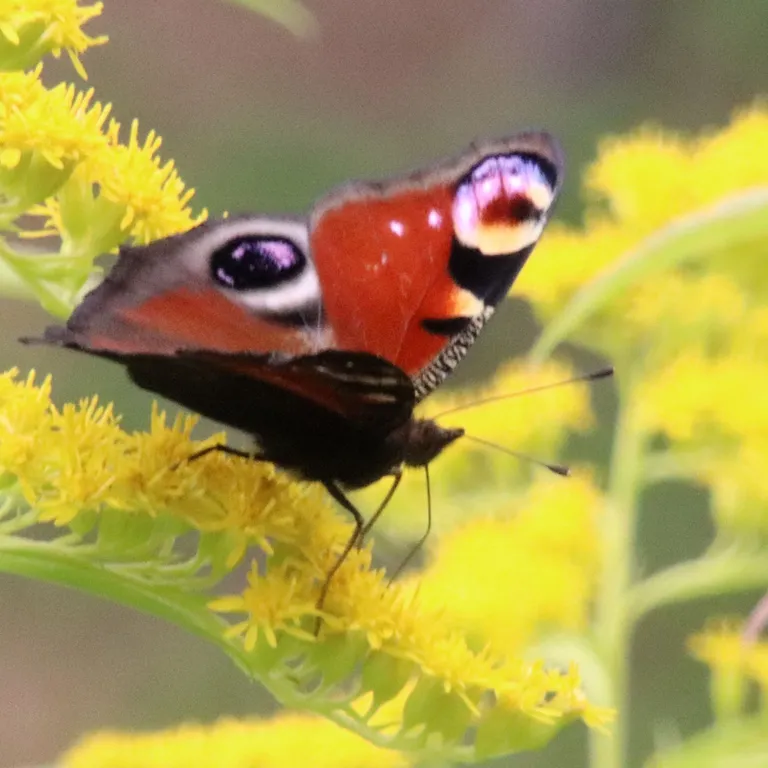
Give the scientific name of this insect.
Aglais io
